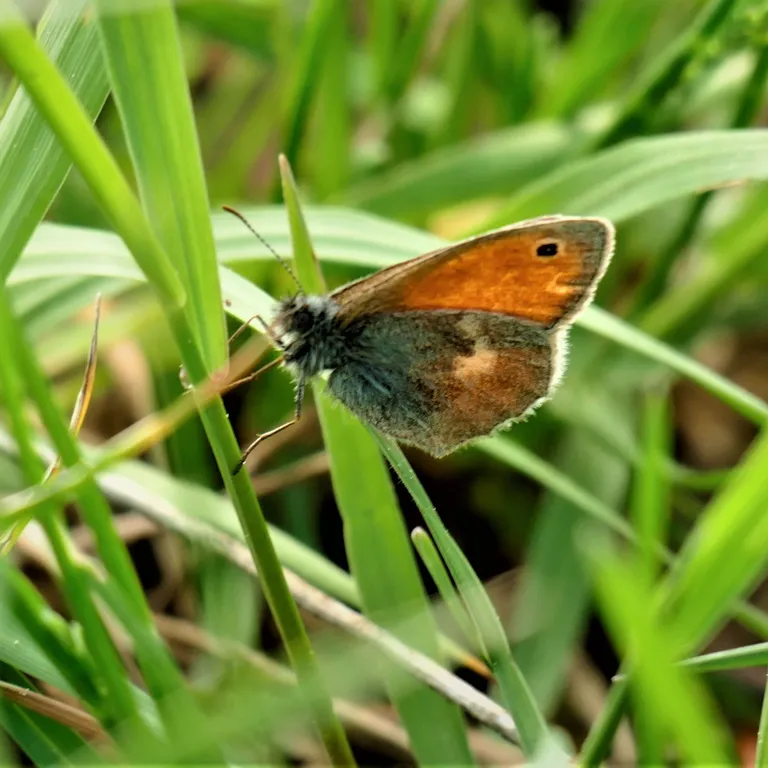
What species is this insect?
Coenonympha pamphilus
